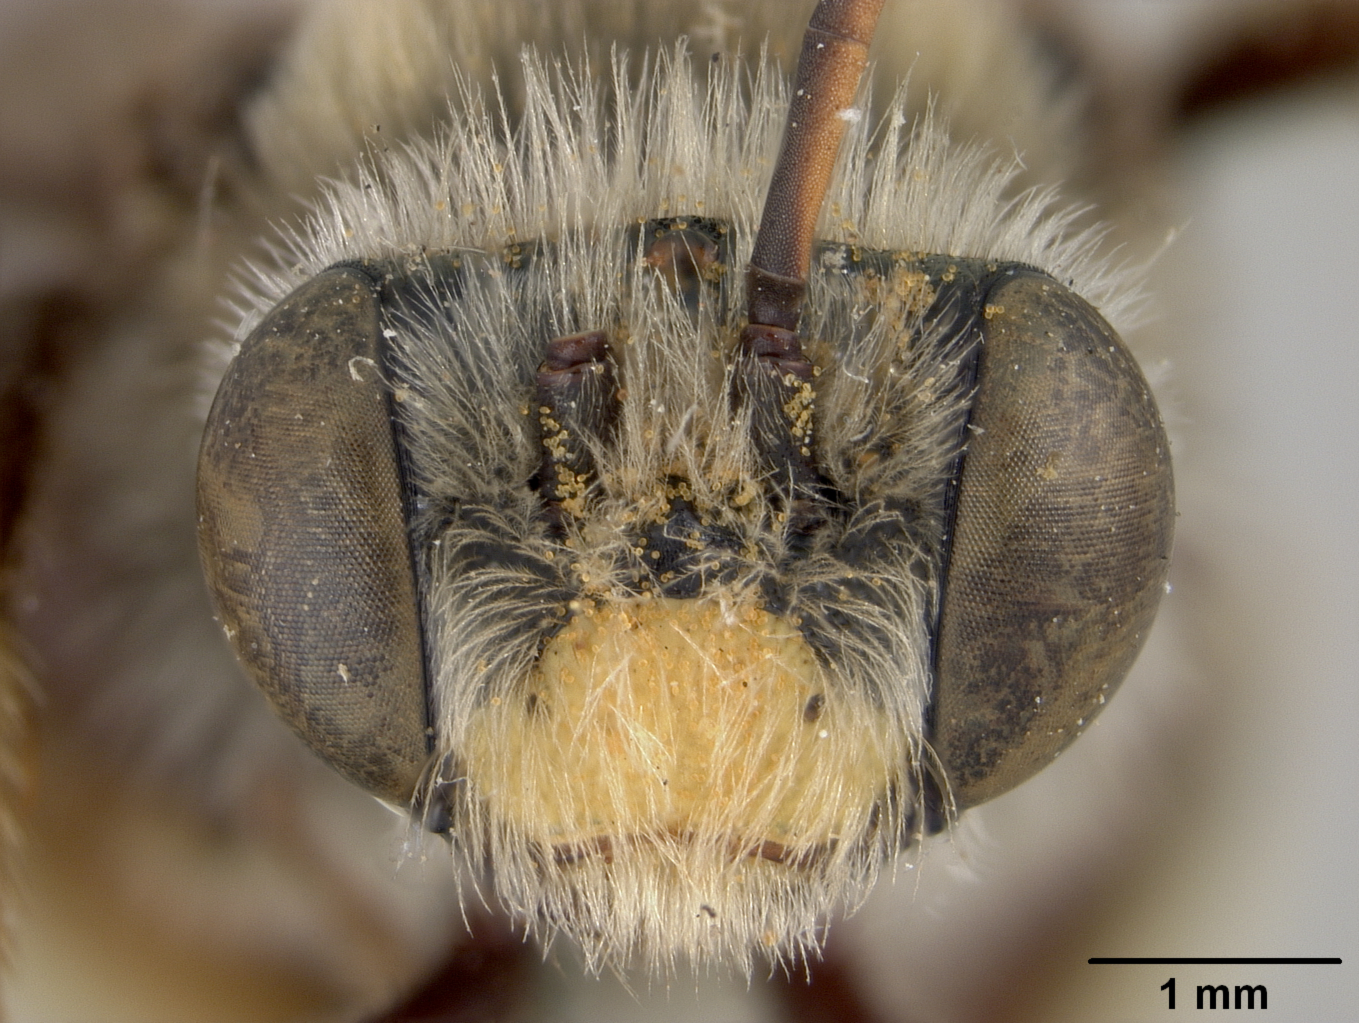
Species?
Melissodes labiatarum
